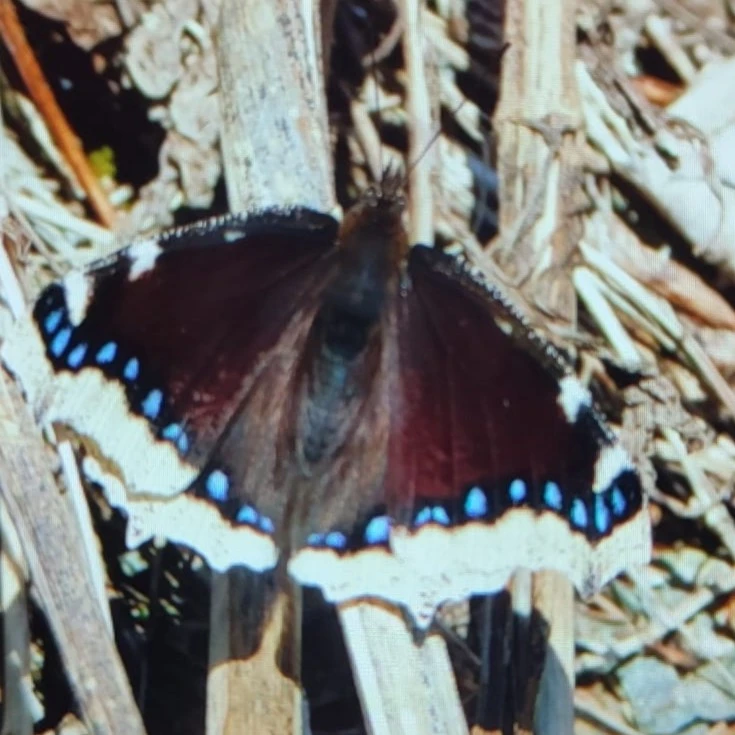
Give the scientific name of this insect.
Nymphalis antiopa
